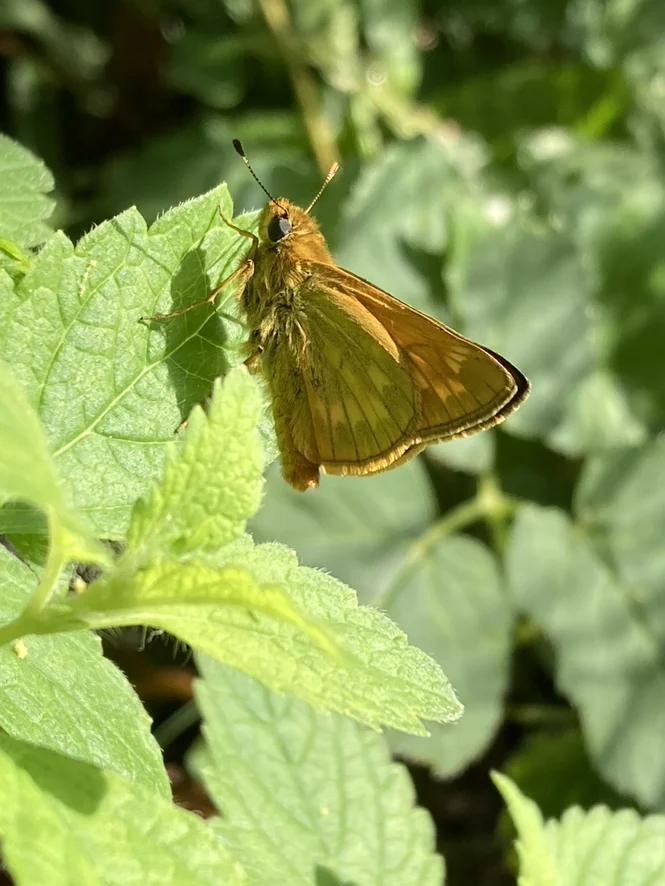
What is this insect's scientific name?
Ochlodes sylvanus (also Ochlodes venata)
